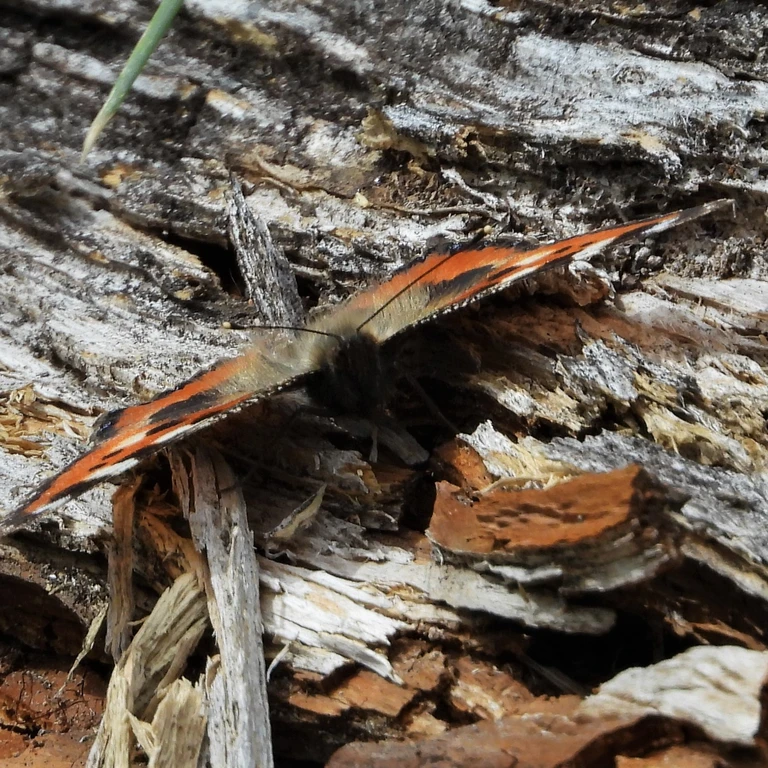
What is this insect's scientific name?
Aglais urticae
